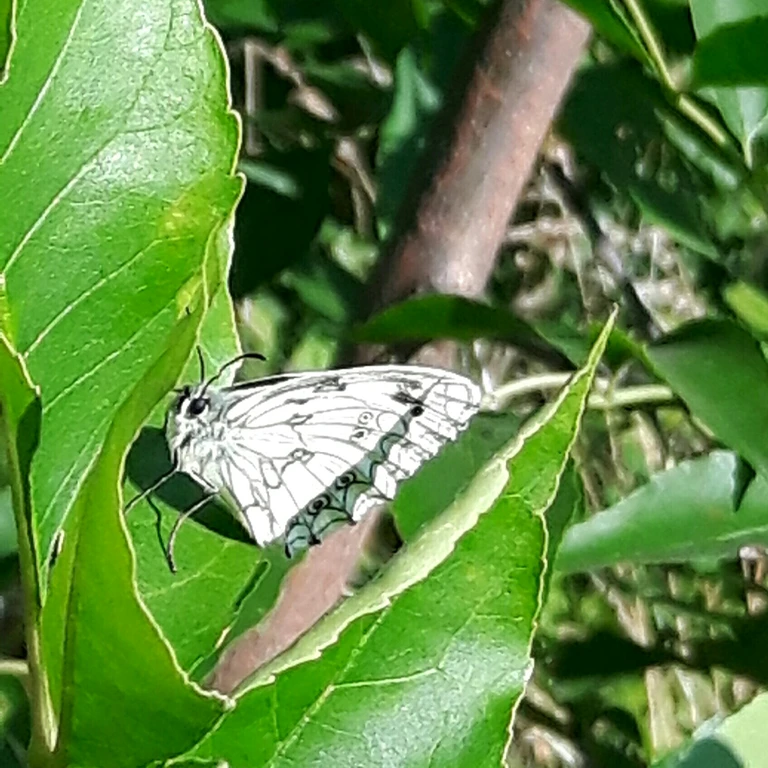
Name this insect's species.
Melanargia galathea
